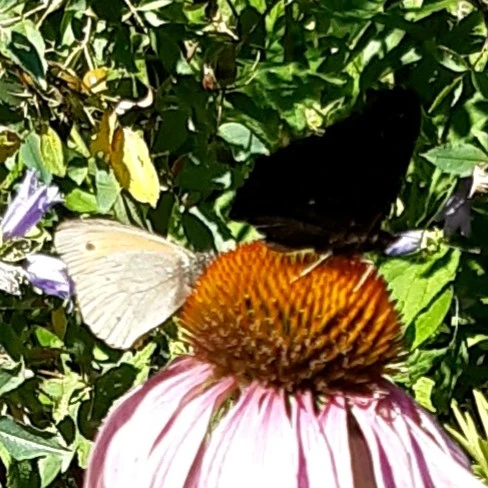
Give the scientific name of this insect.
Maniola jurtina
